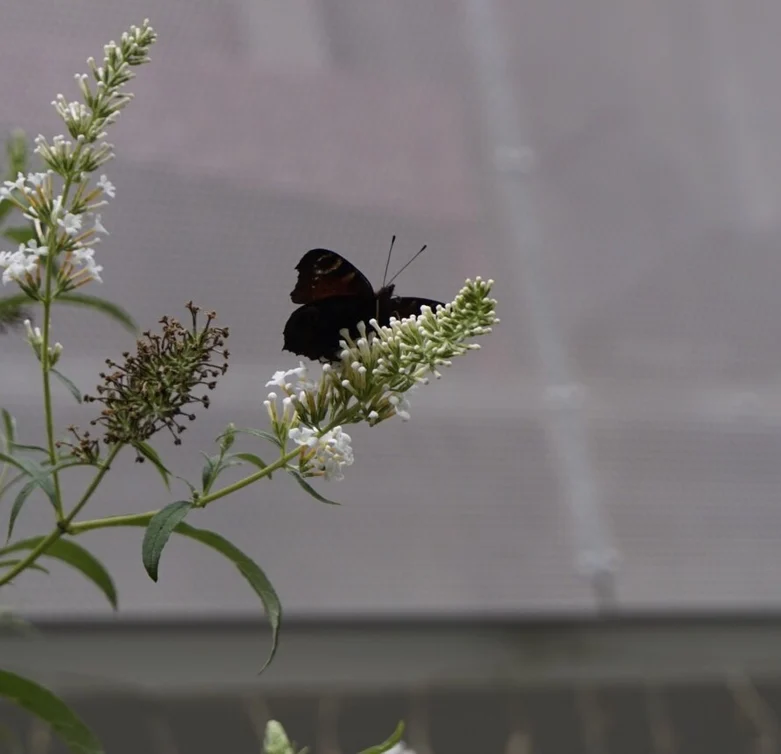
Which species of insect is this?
Aglais io
